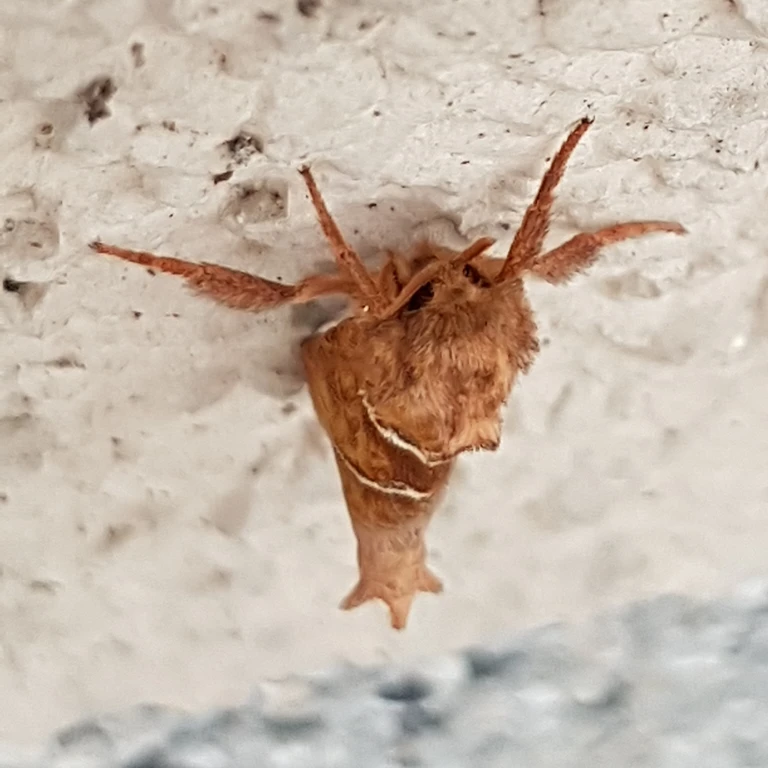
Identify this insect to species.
Triodia sylvina
